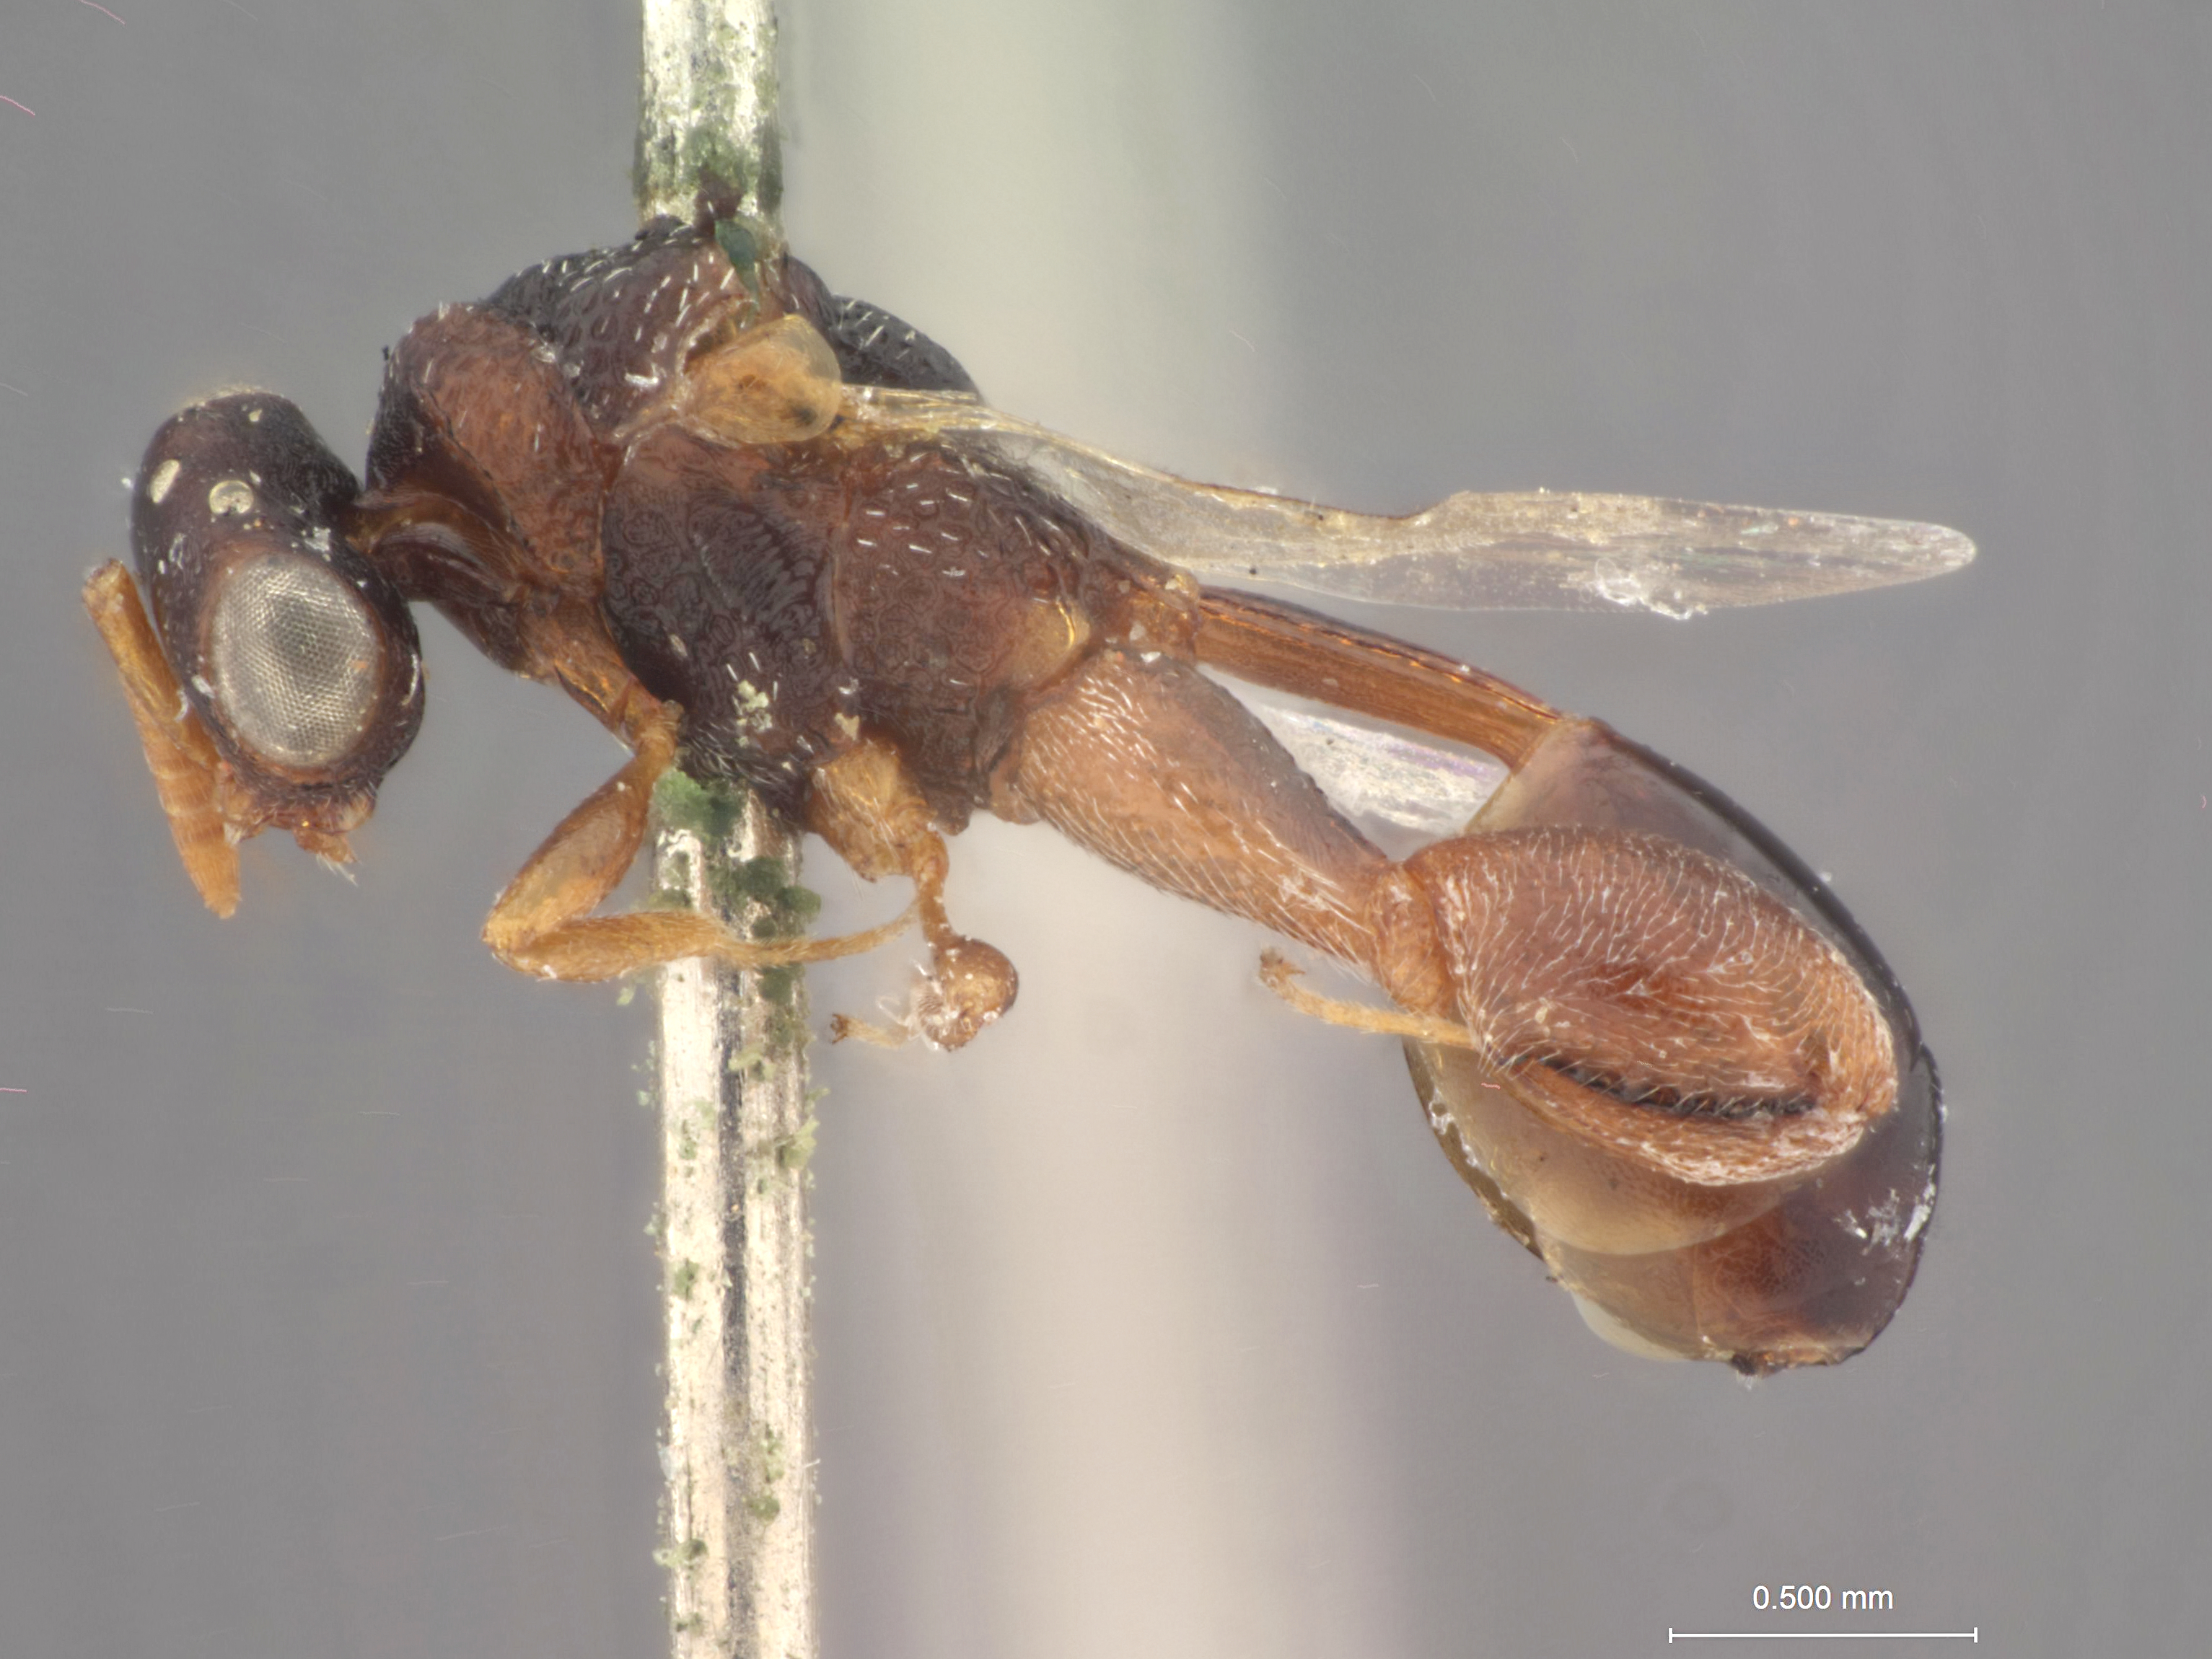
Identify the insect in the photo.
Arretocera sanctijohani
